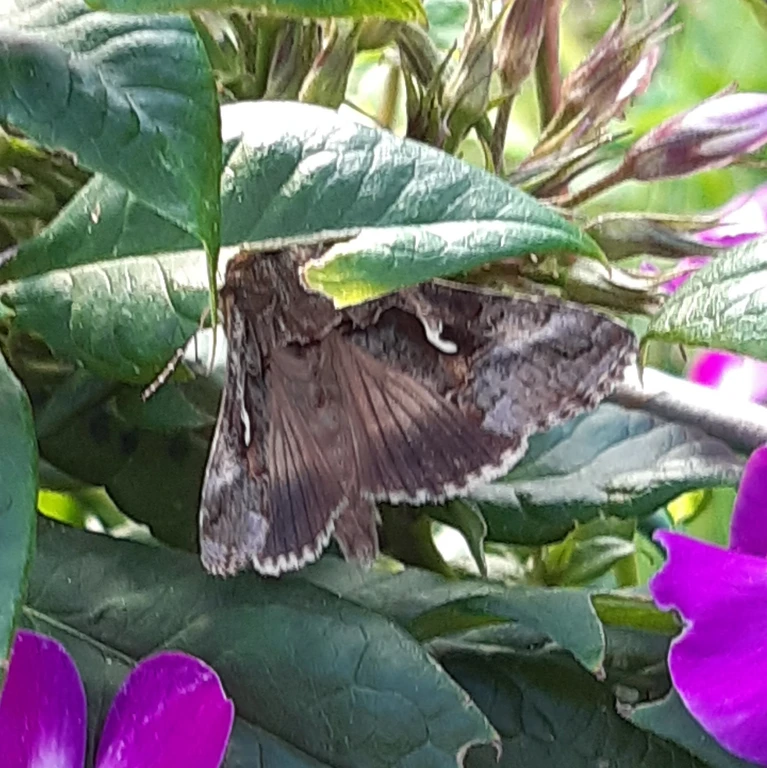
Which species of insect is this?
Autographa gamma
